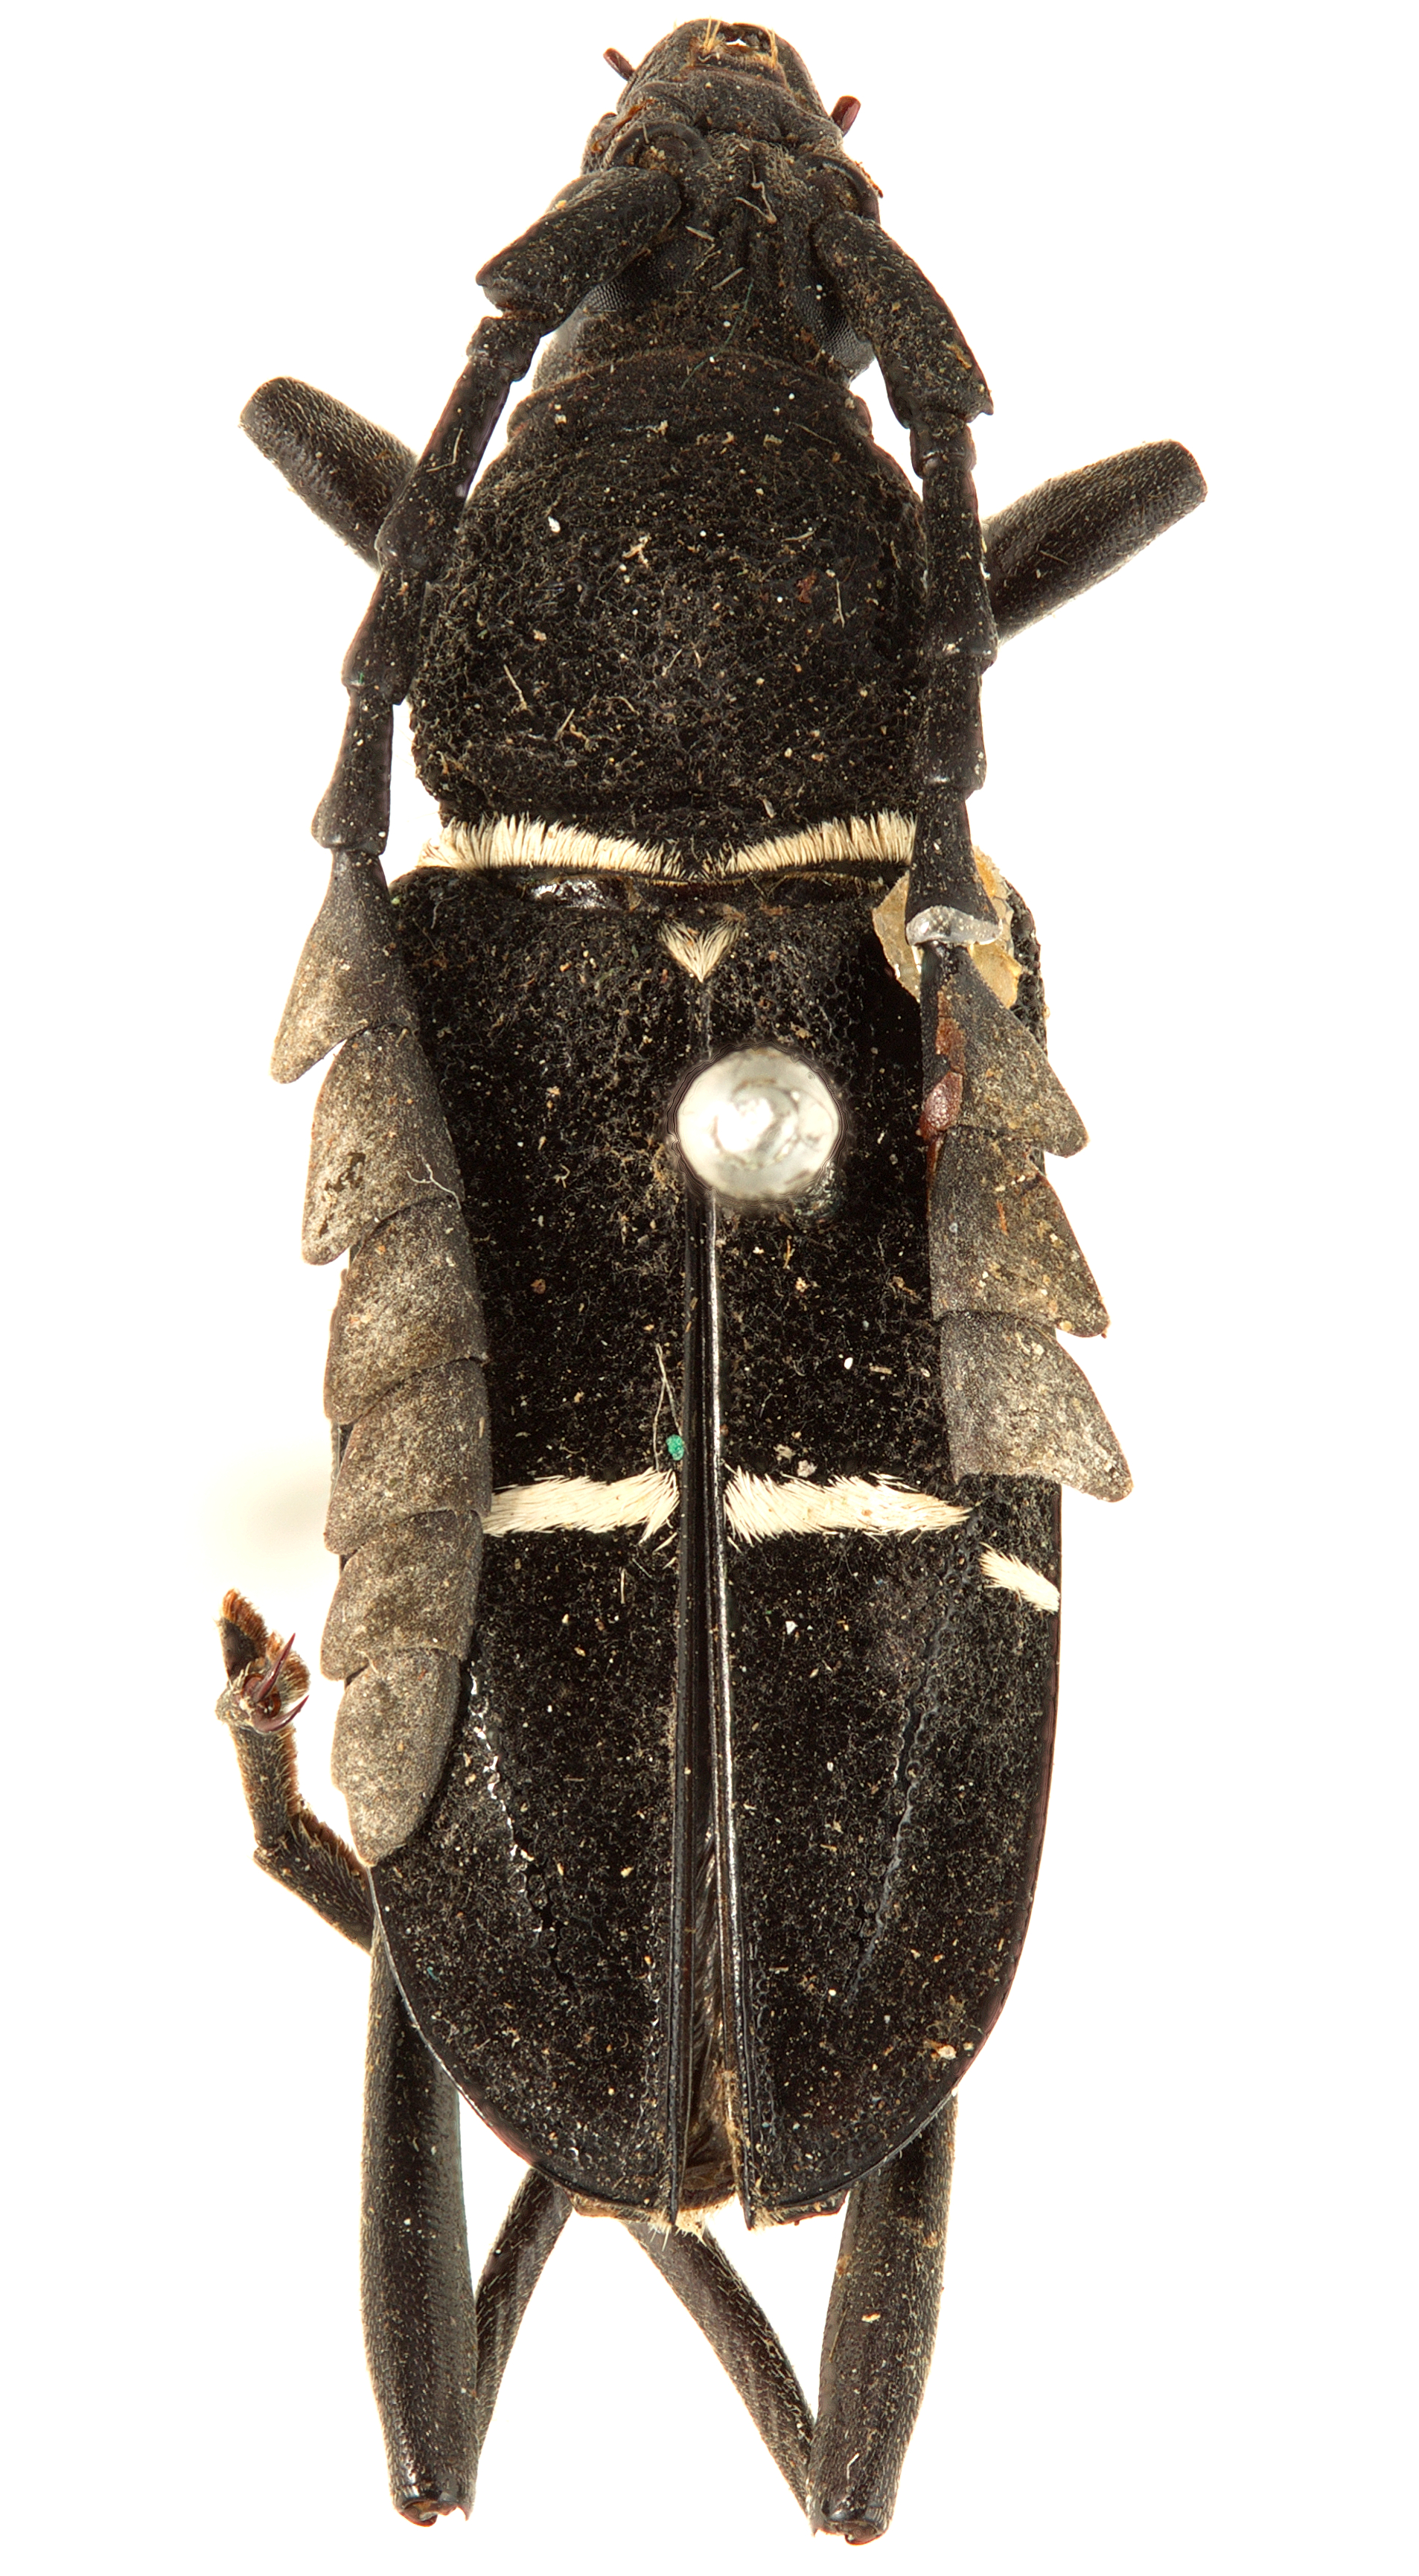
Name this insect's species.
Euryarthrum albocinctum
